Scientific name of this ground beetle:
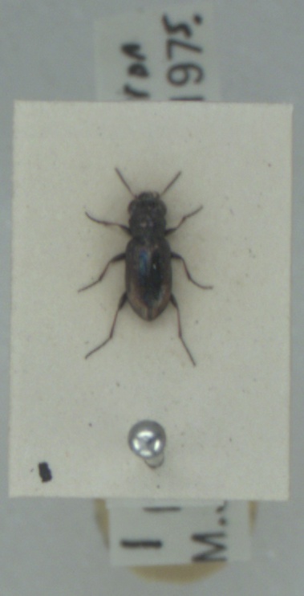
Notiophilus quadripunctatus
